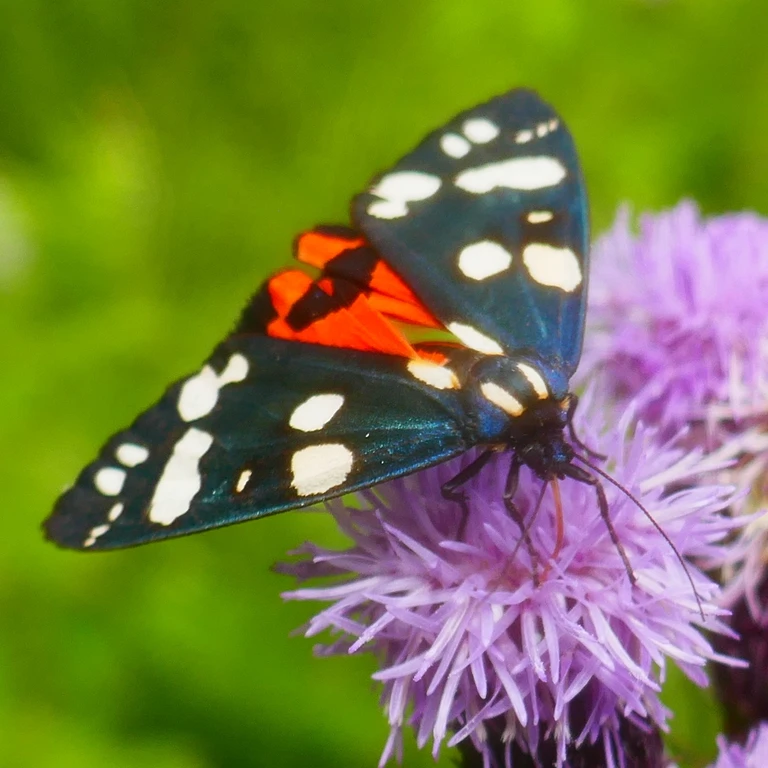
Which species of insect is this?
Callimorpha dominula
